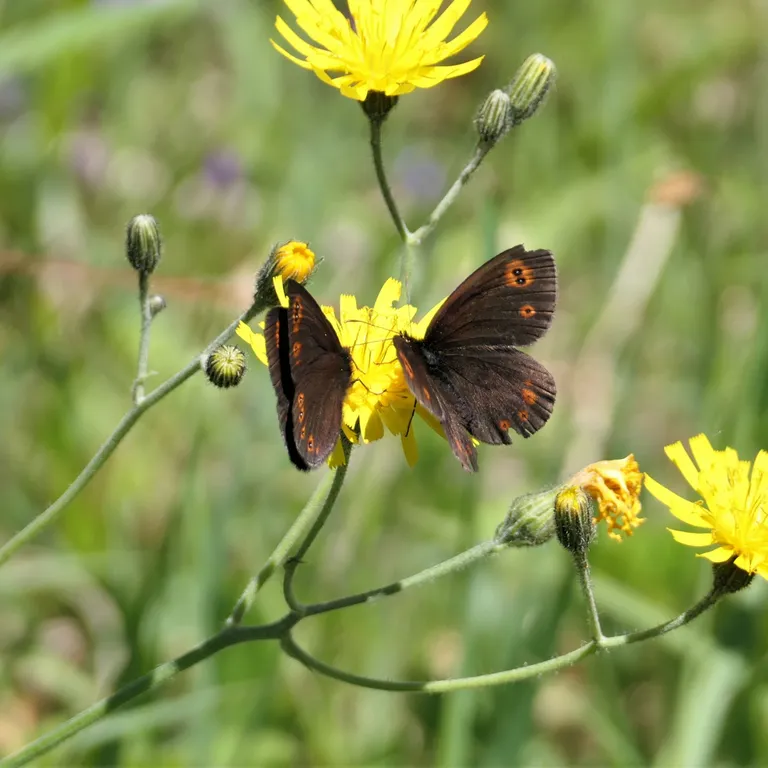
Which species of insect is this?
Erebia medusa
